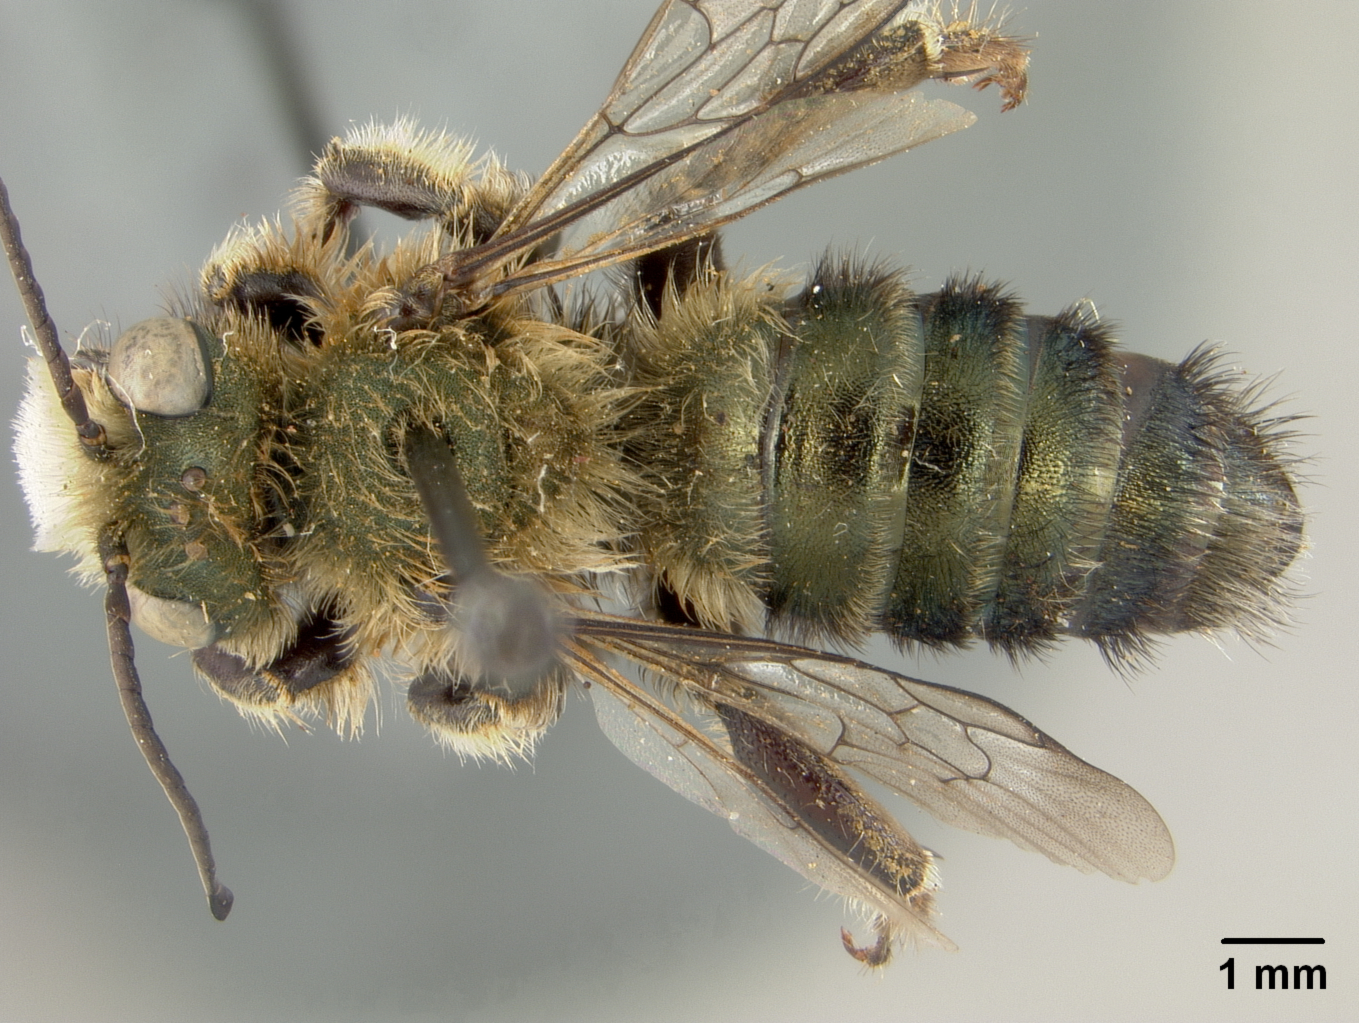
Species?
Osmia lanei
